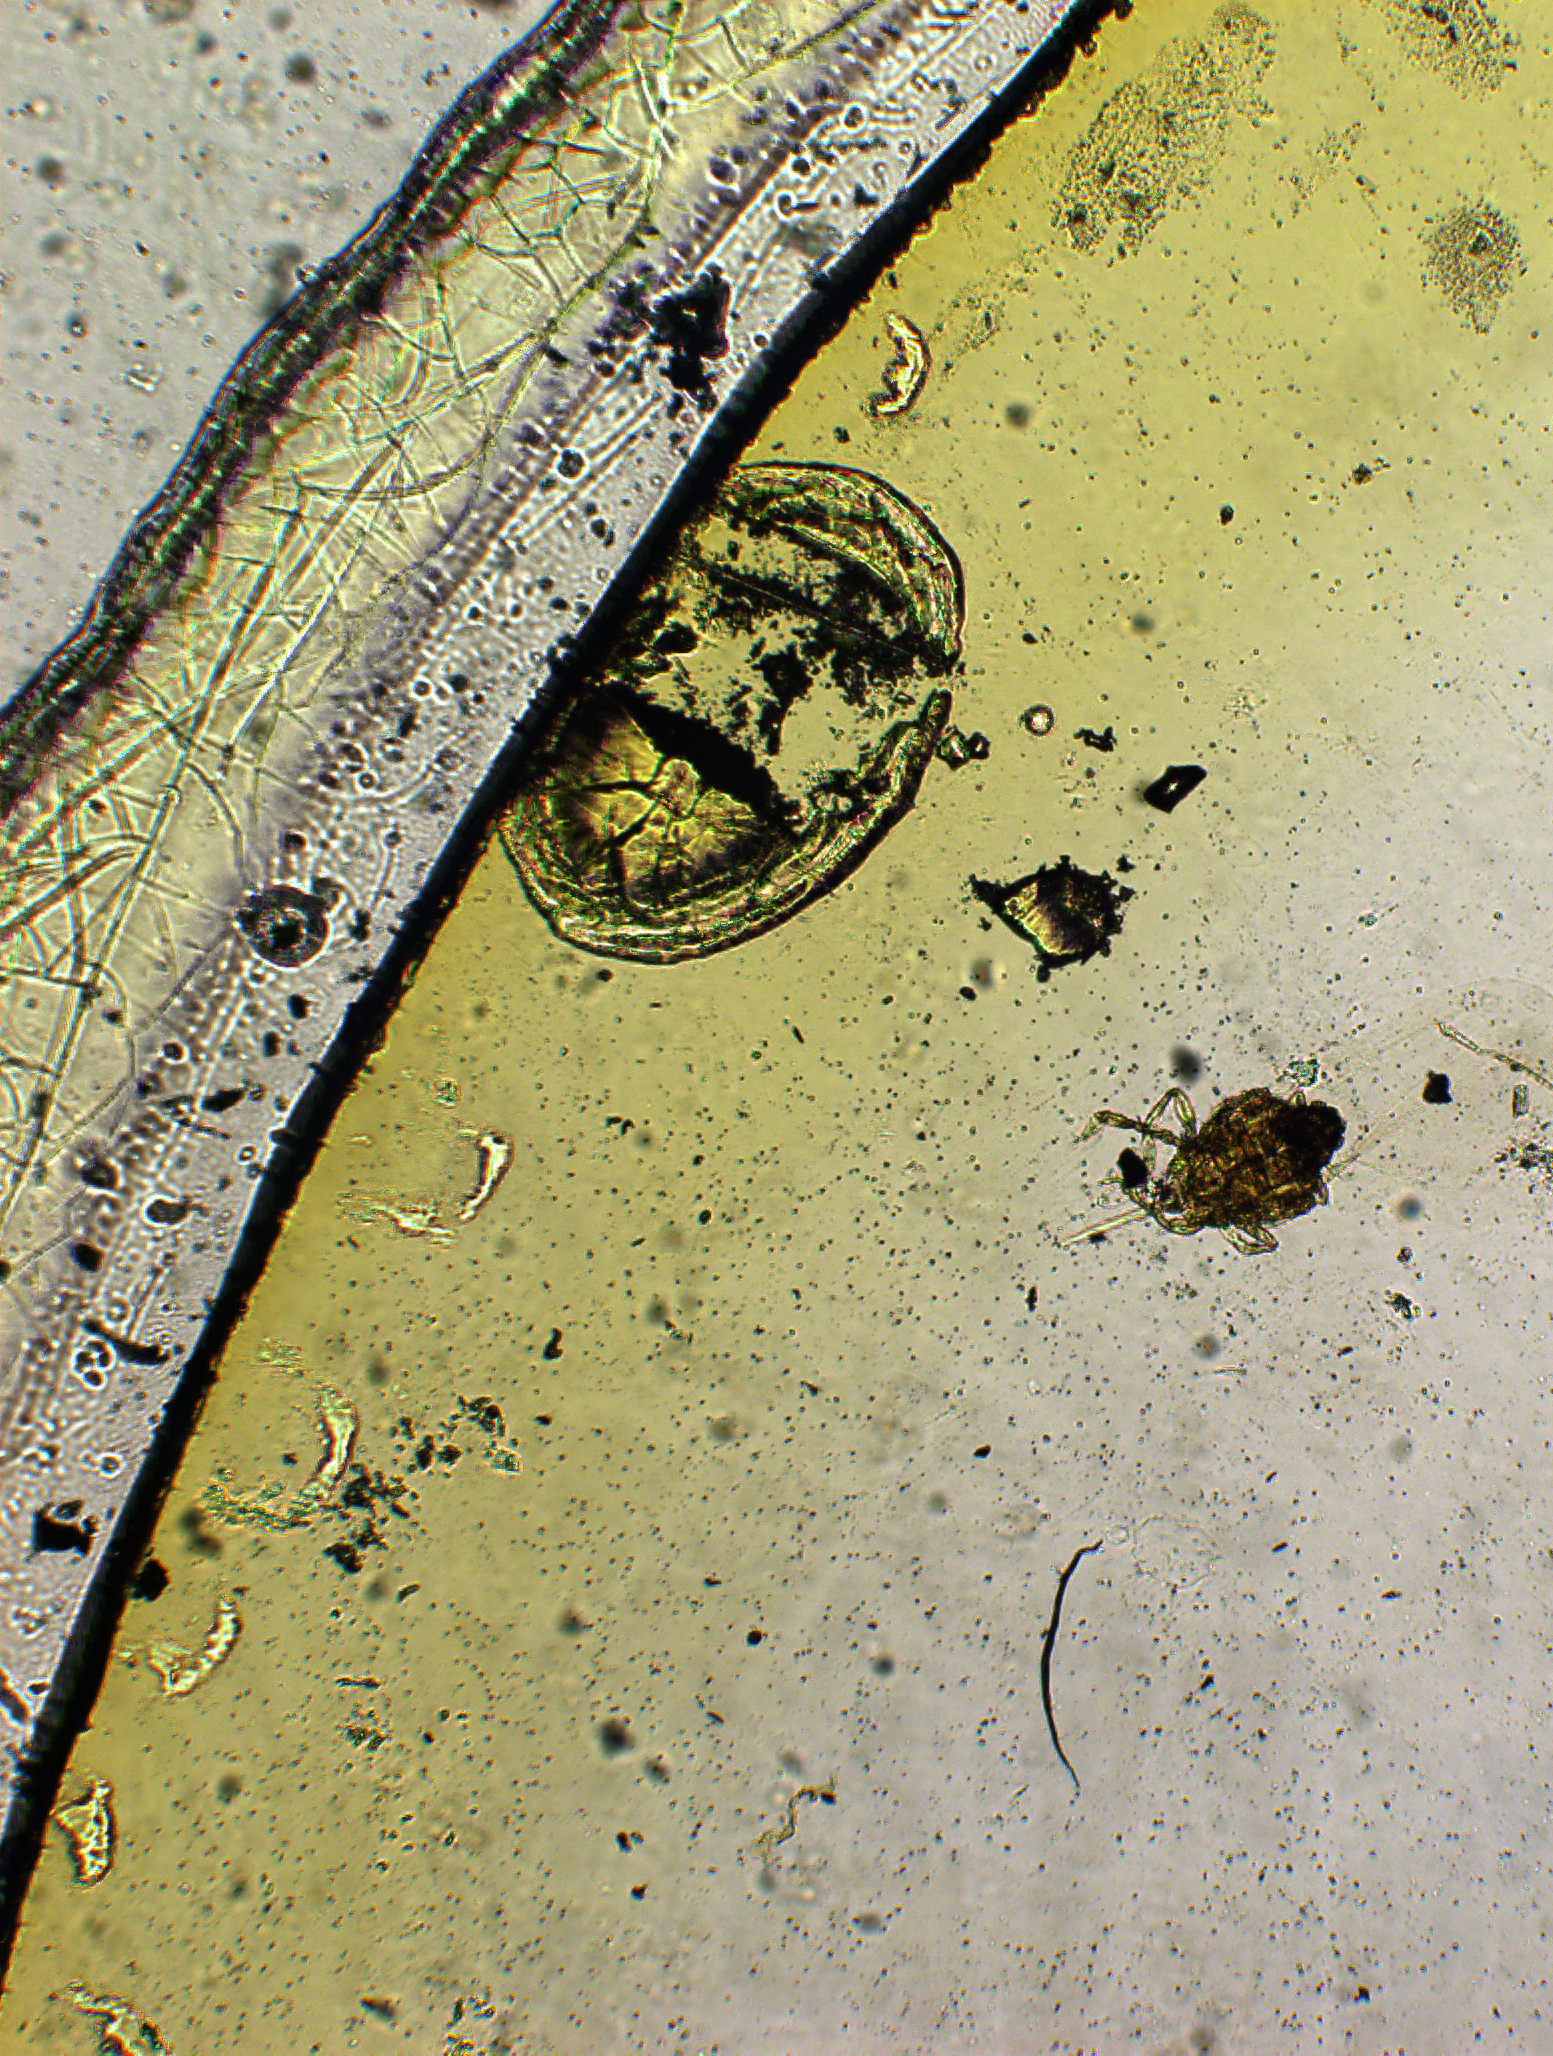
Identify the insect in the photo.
Prospaltella koebelei
